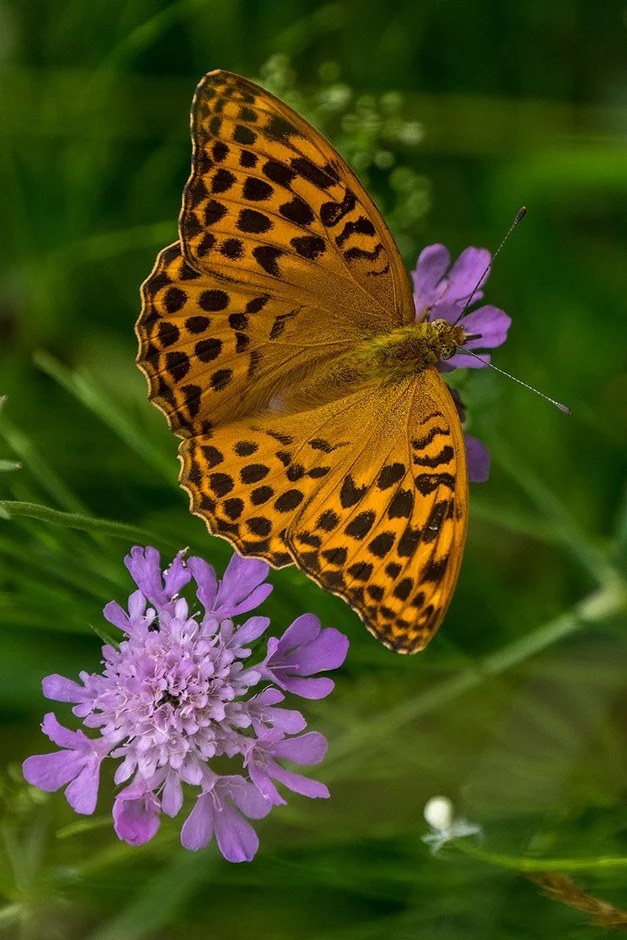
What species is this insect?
Argynnis paphia
